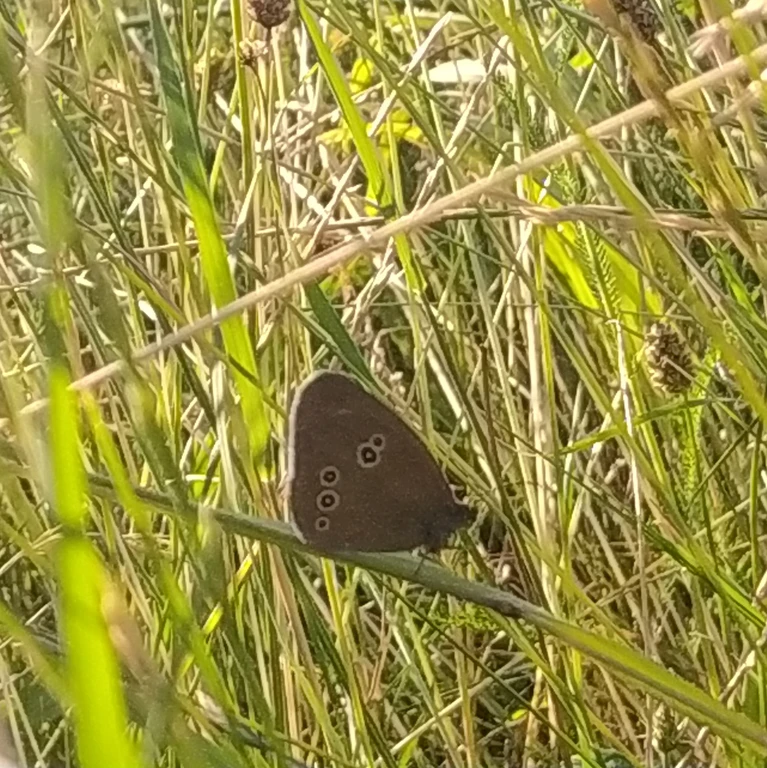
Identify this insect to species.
Aphantopus hyperantus
